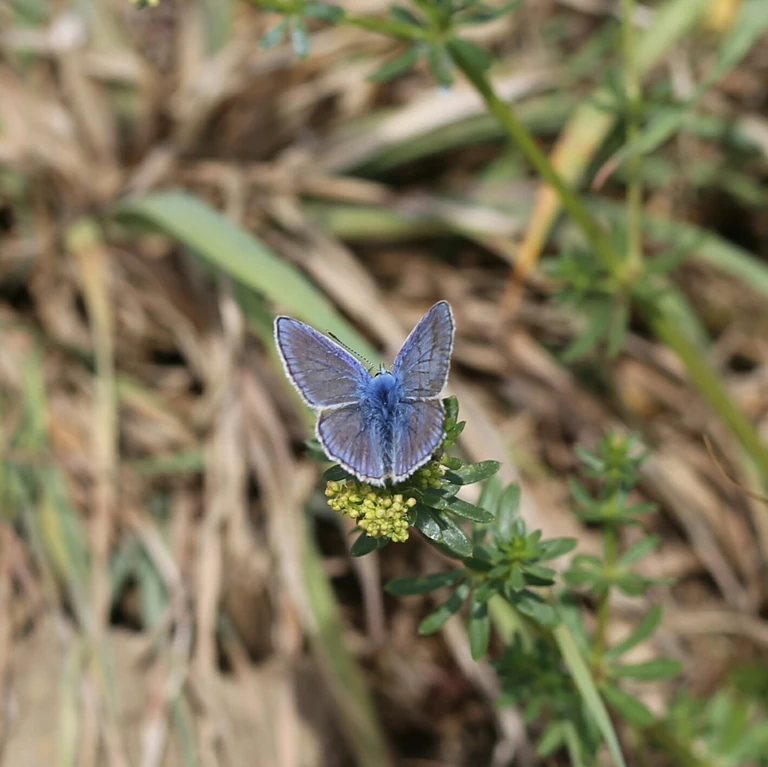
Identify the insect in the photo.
Polyommatus icarus
